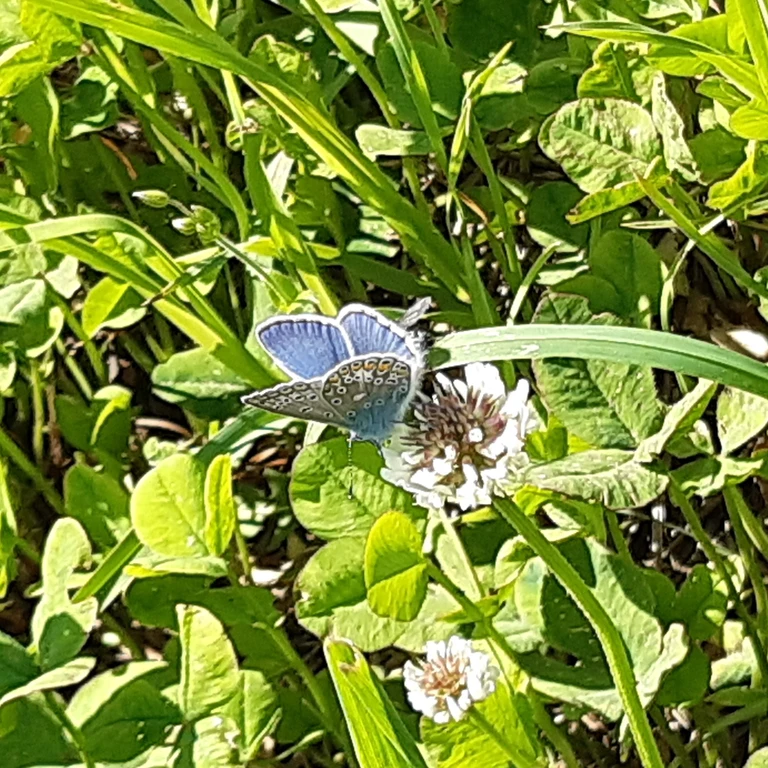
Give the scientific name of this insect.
Polyommatus icarus
